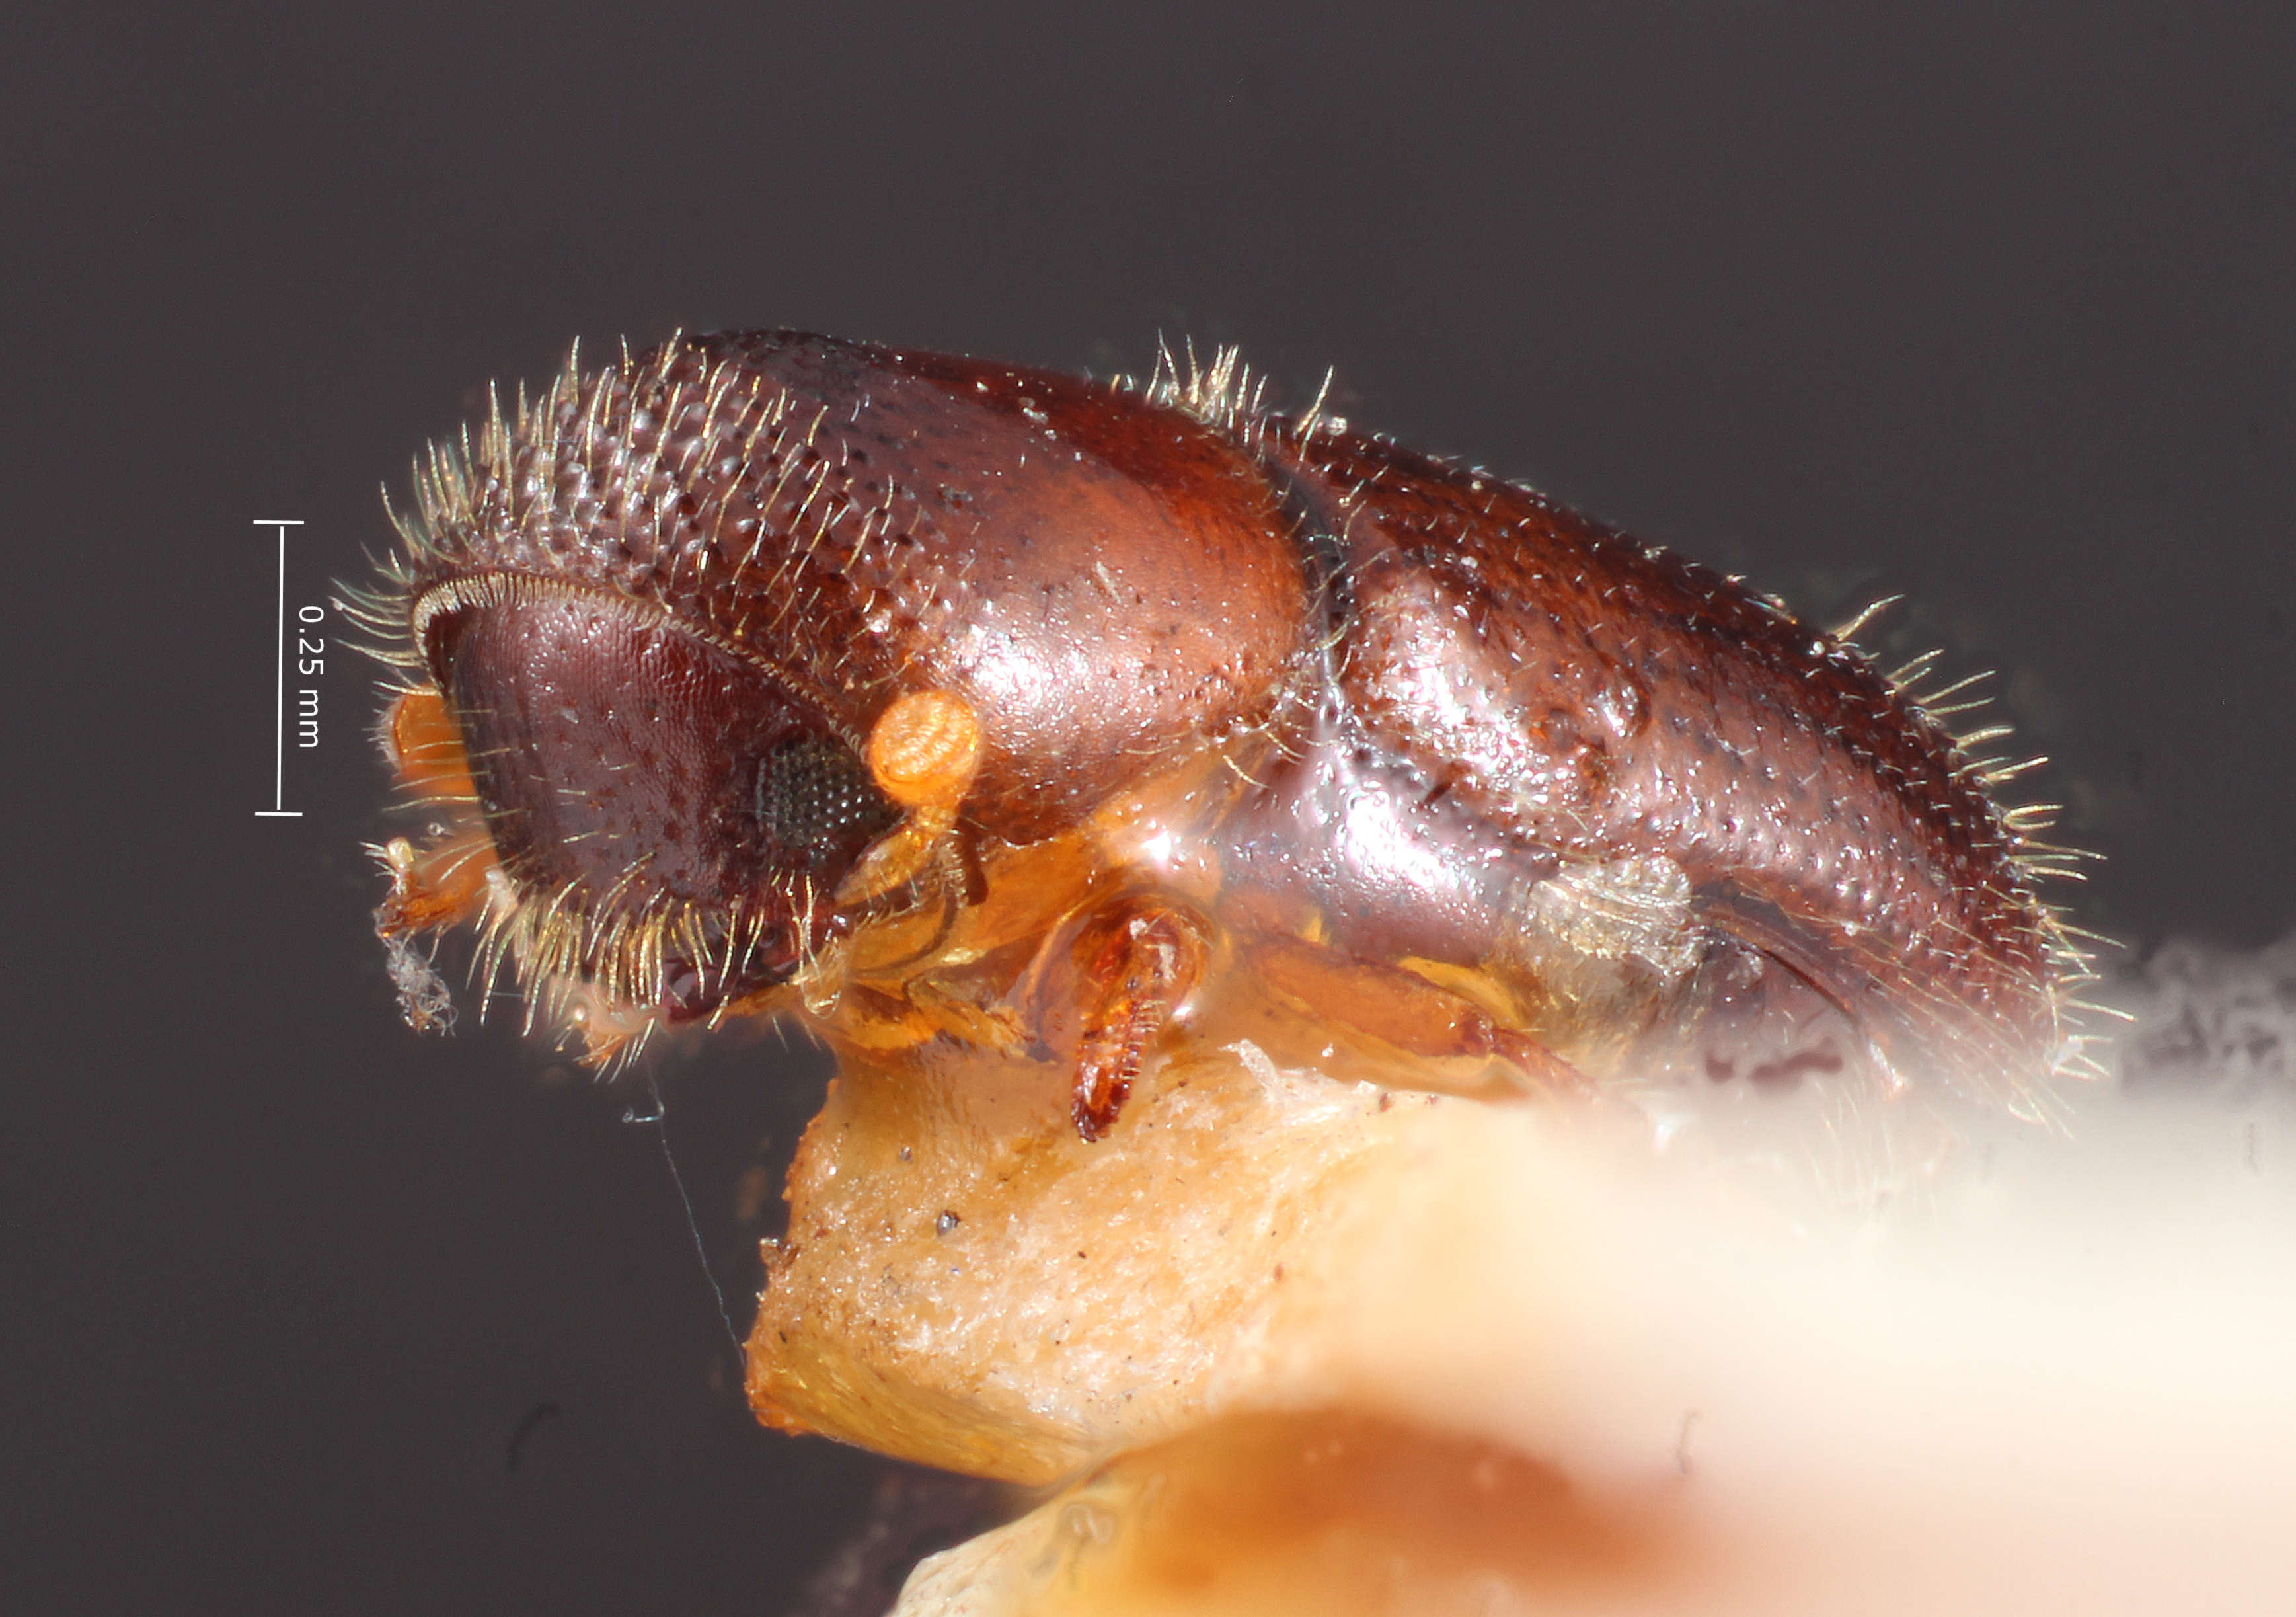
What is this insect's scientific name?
Xyleborinus pecanis (also Xyleborus pecanis)
